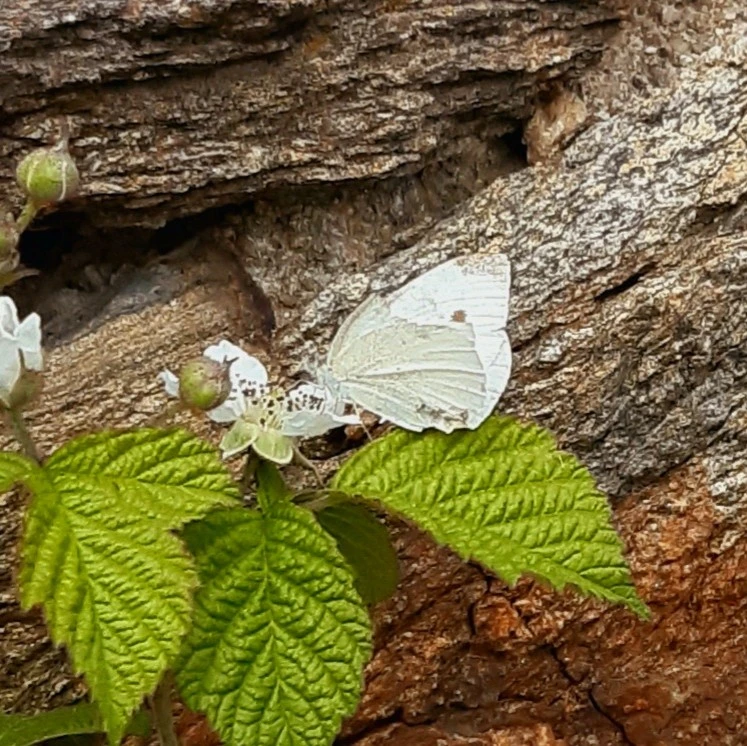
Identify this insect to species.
Pieris rapae
